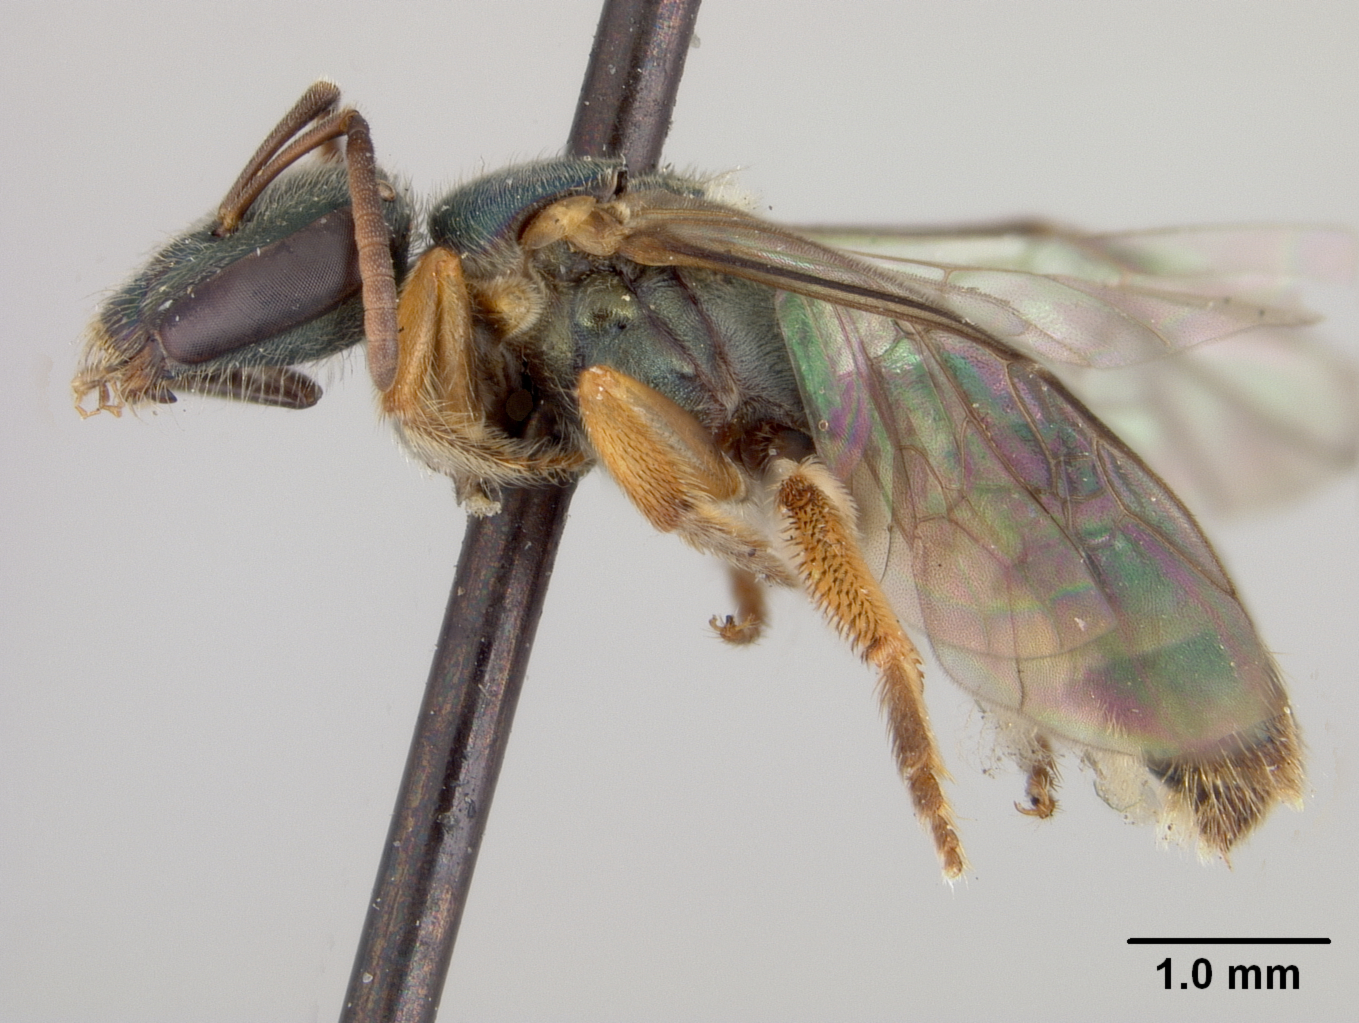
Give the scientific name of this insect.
Halictus vexator
